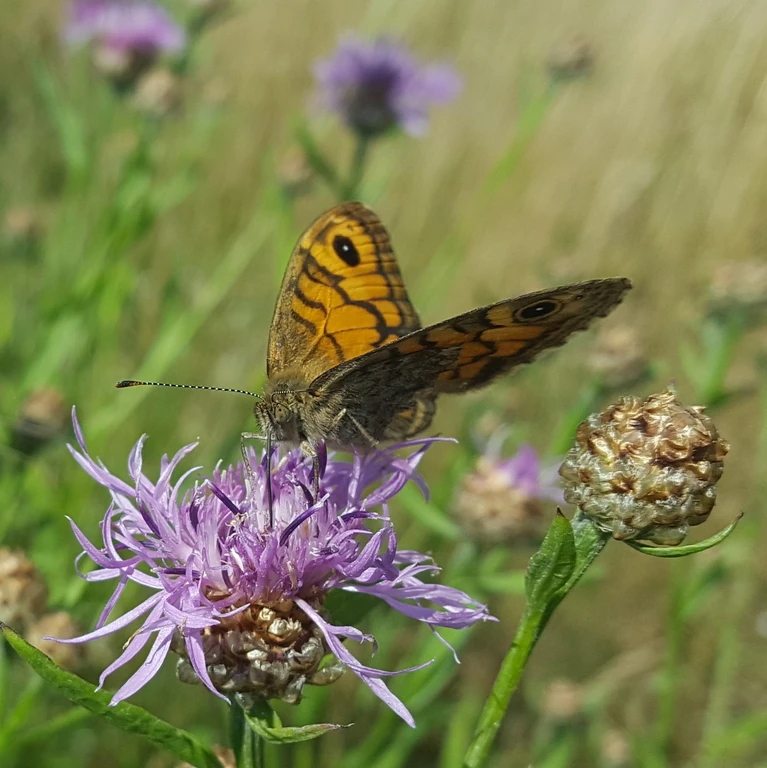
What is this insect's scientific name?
Lasiommata megera (also Pararge megera)
